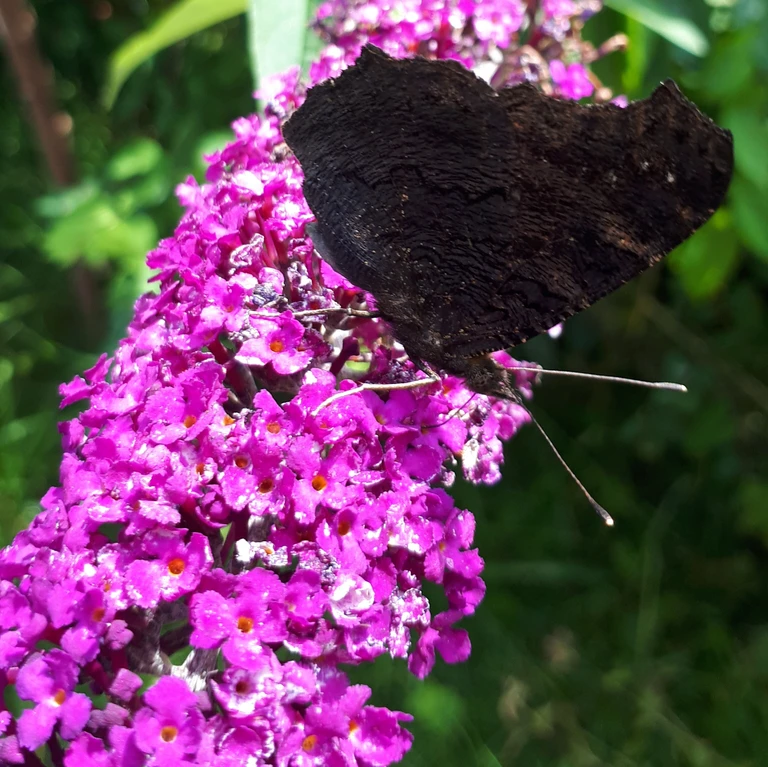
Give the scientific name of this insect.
Aglais io
